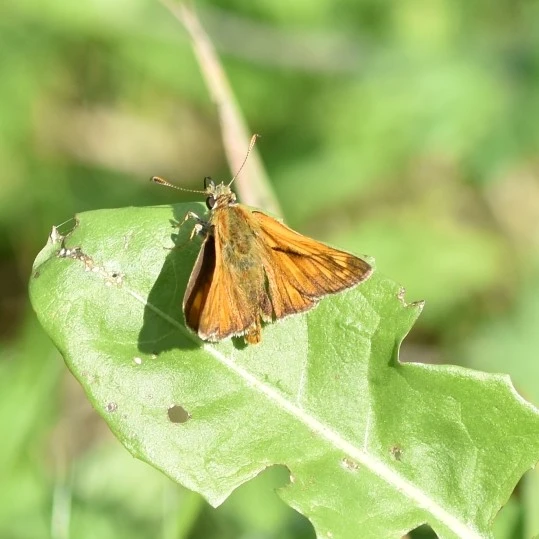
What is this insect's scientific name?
Ochlodes sylvanus (also Ochlodes venata)
